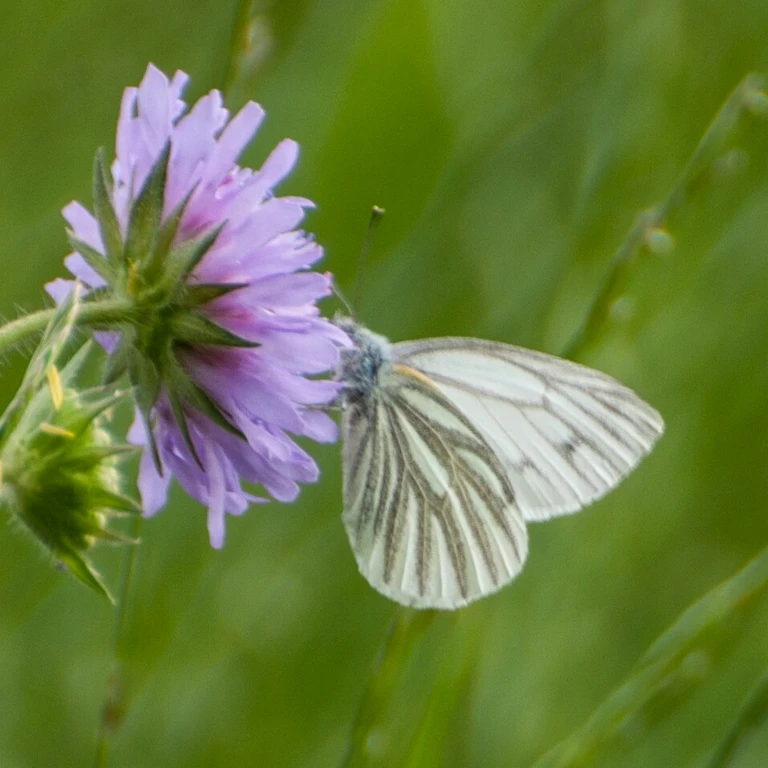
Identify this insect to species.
Pieris napi
